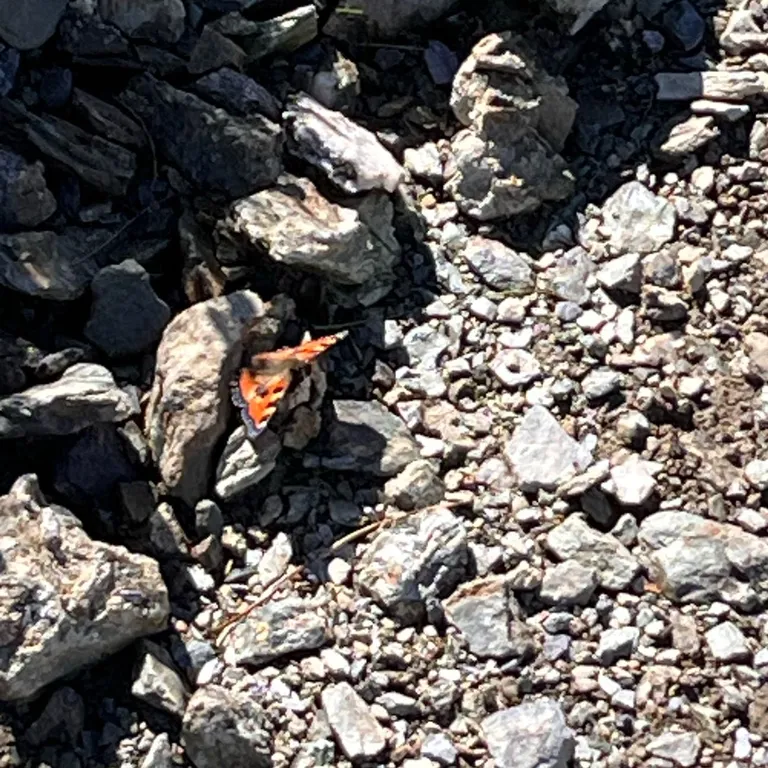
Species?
Aglais urticae
